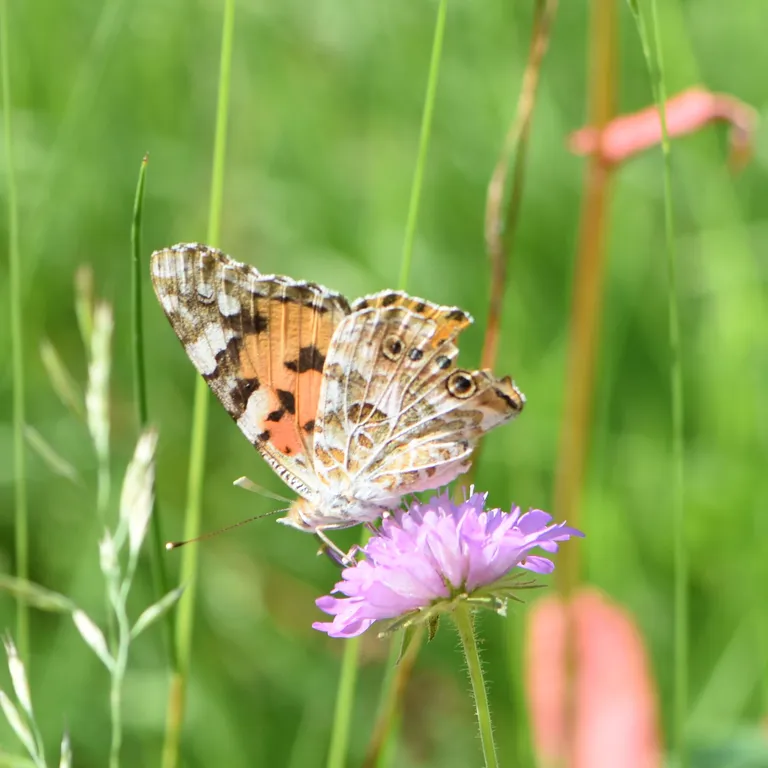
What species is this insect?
Vanessa cardui
